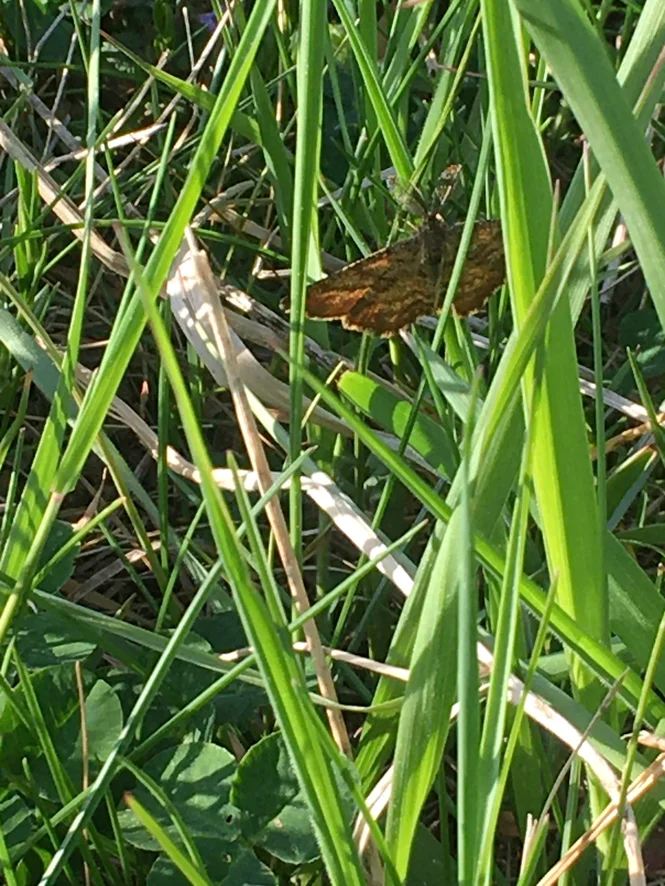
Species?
Ematurga atomaria
